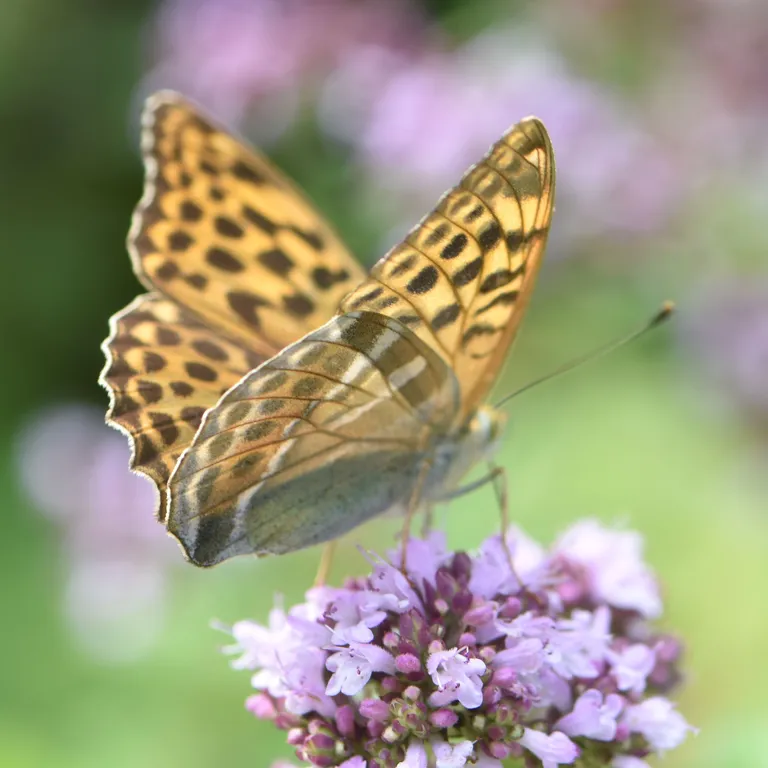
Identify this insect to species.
Argynnis paphia
